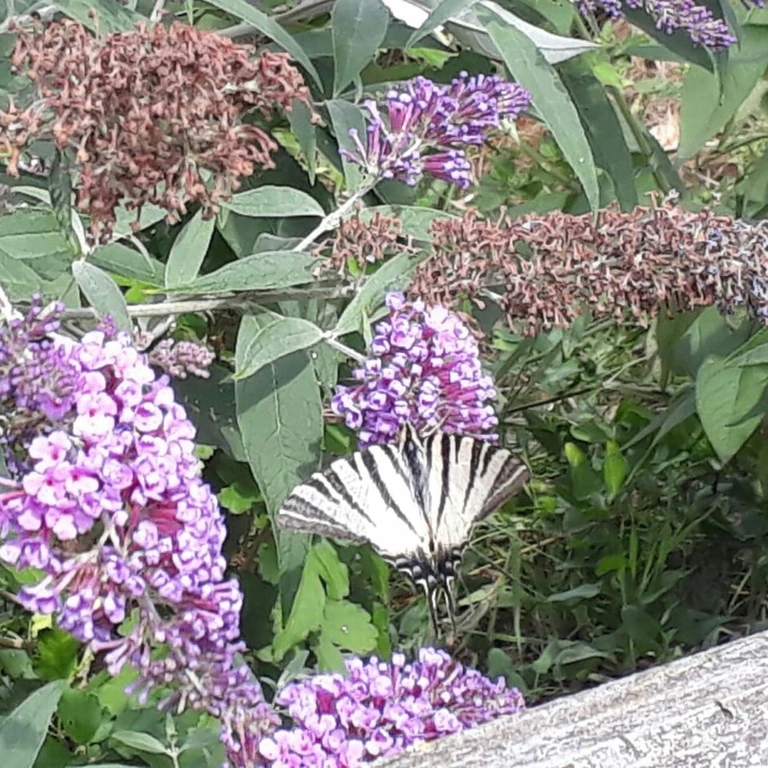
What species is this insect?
Iphiclides podalirius
